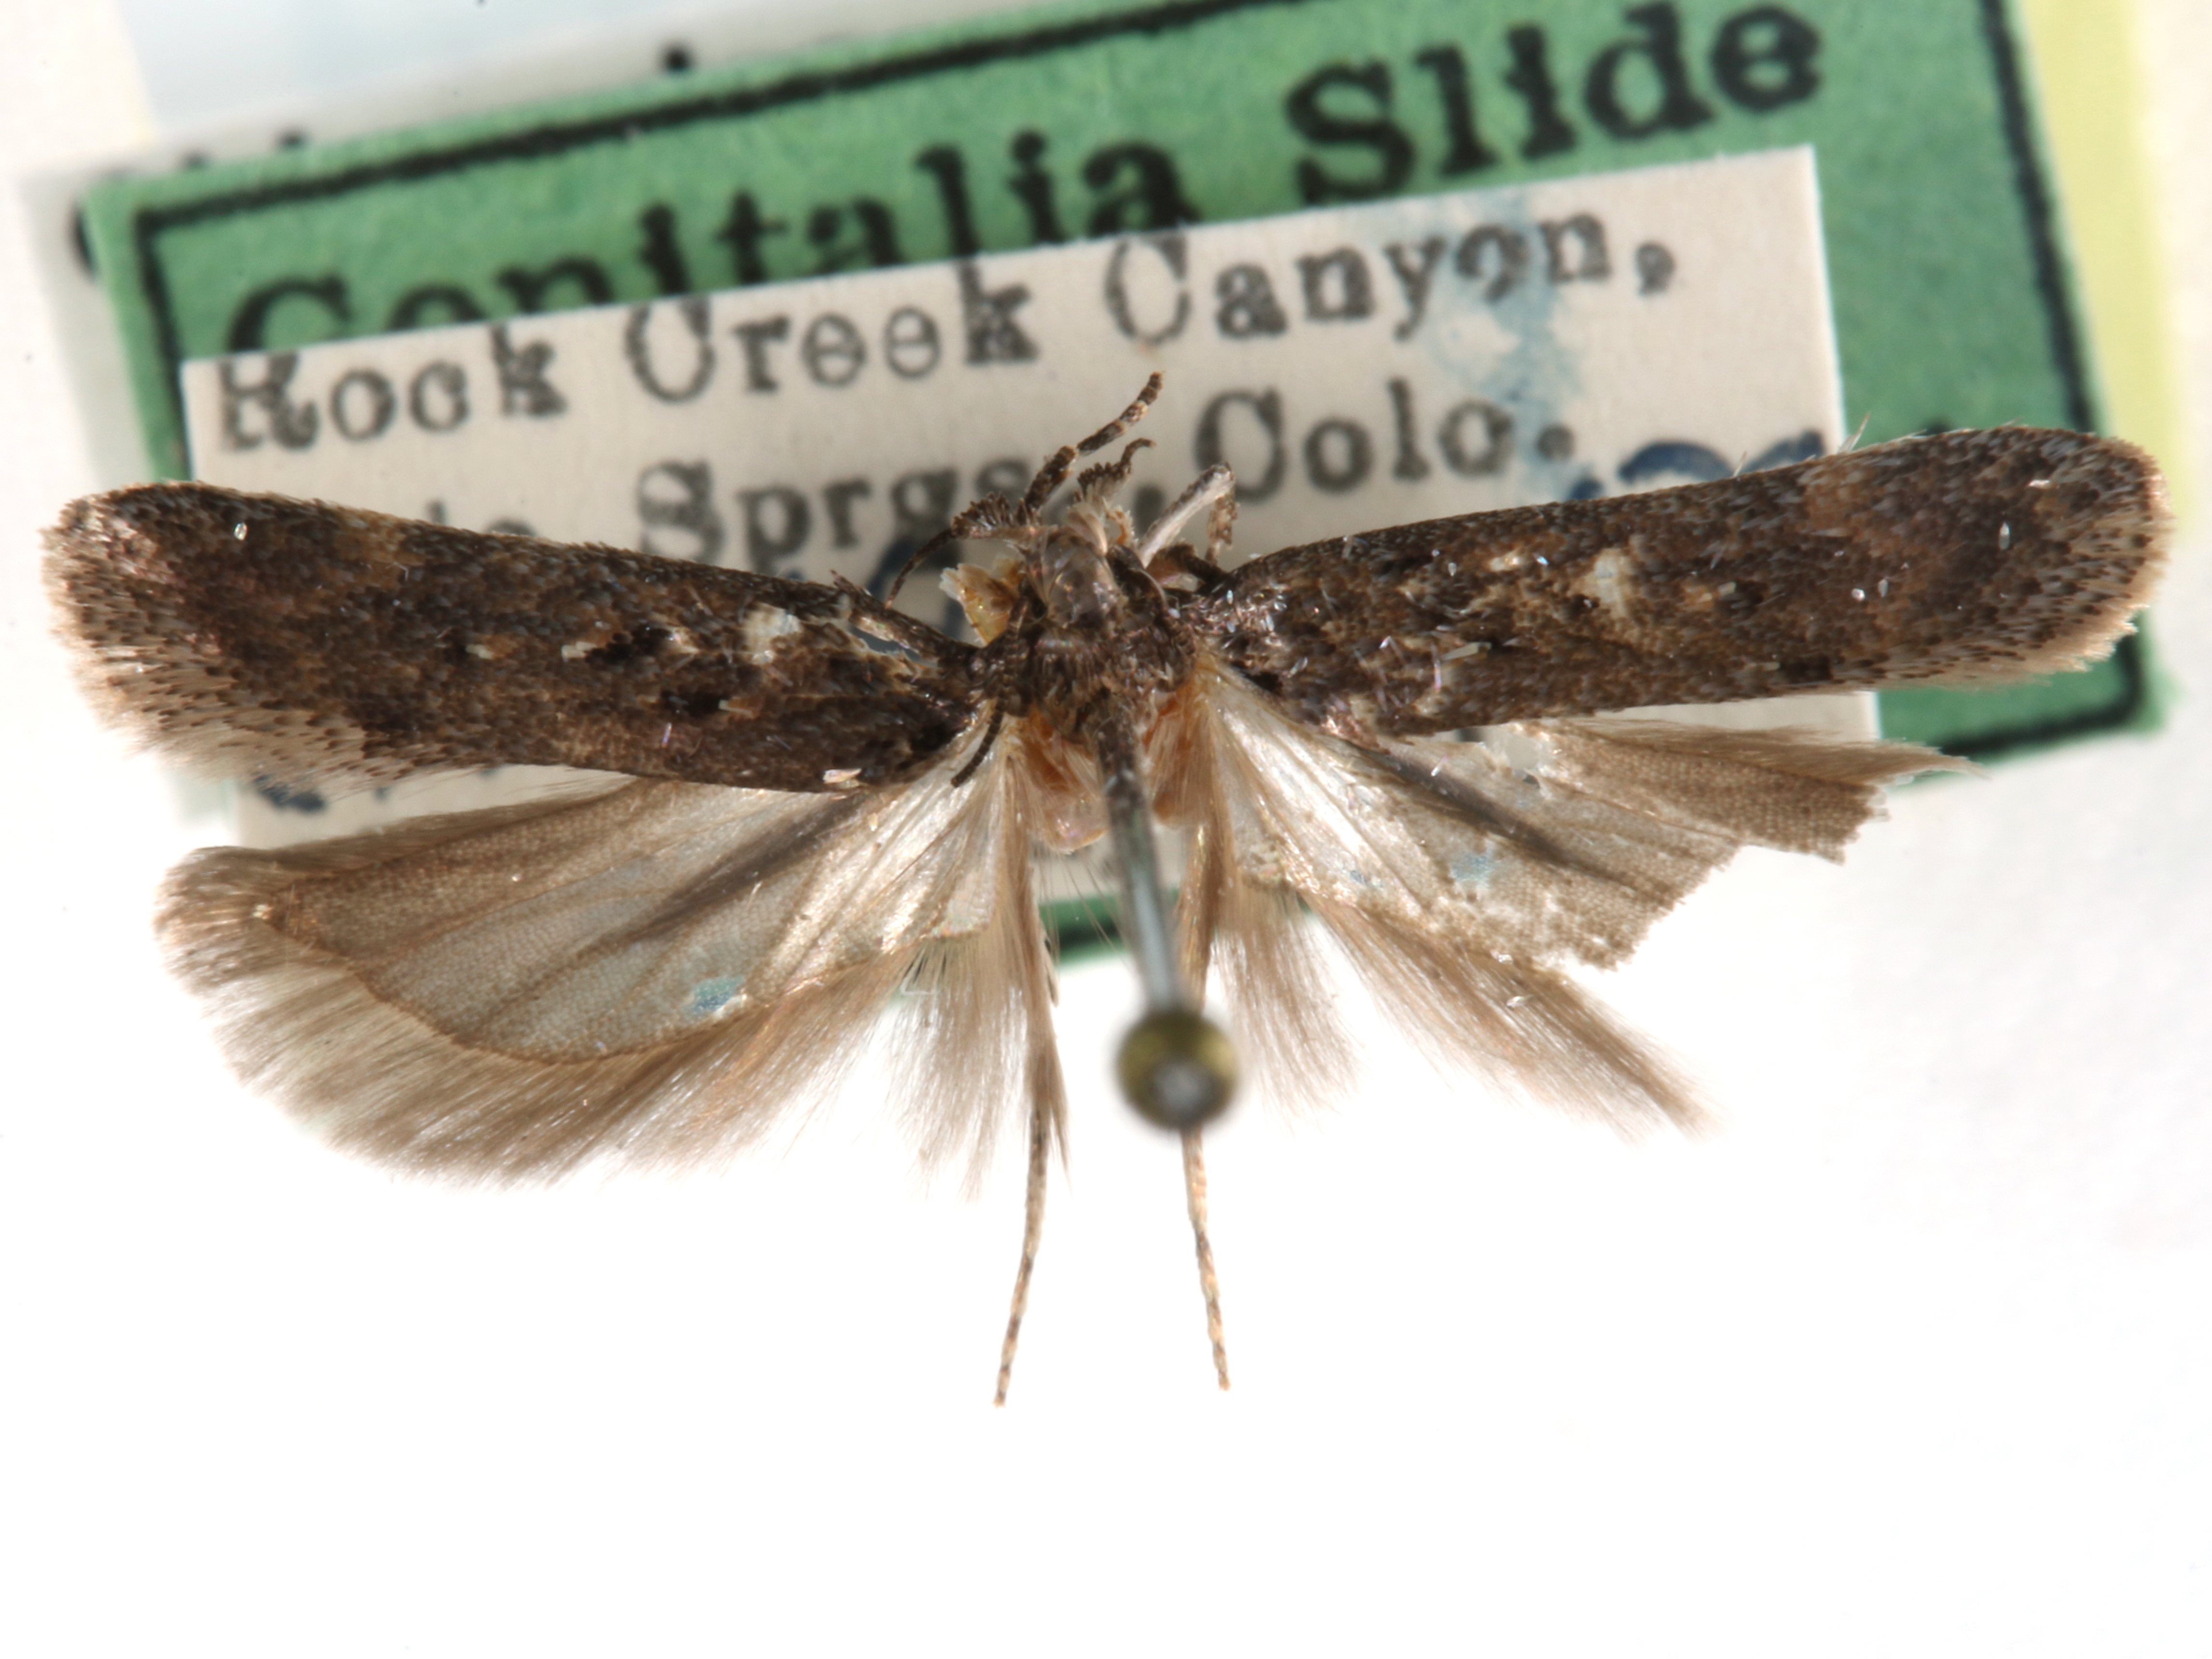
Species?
Chionodes trichostola
